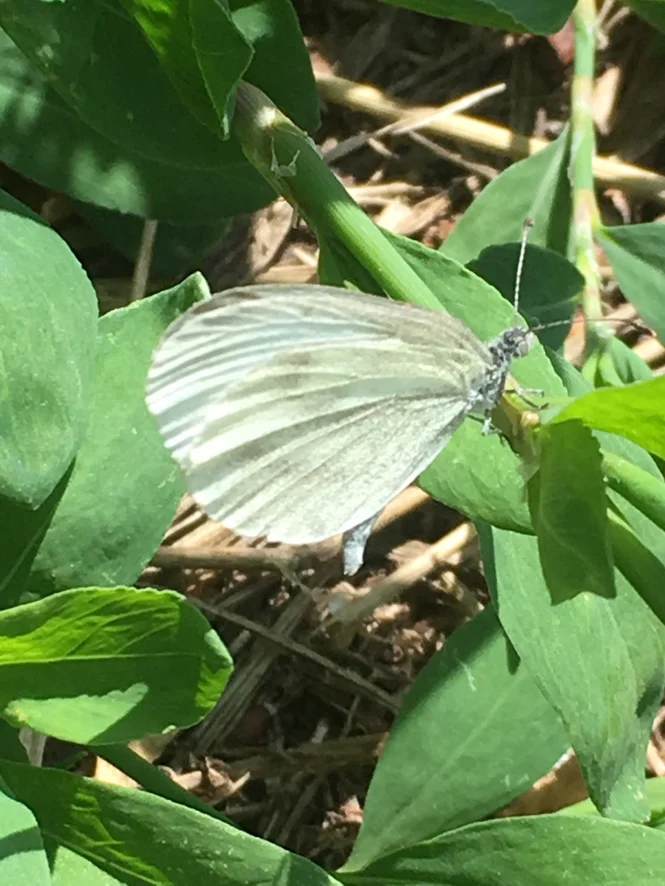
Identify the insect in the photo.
Leptidea sinapis/juvernica
